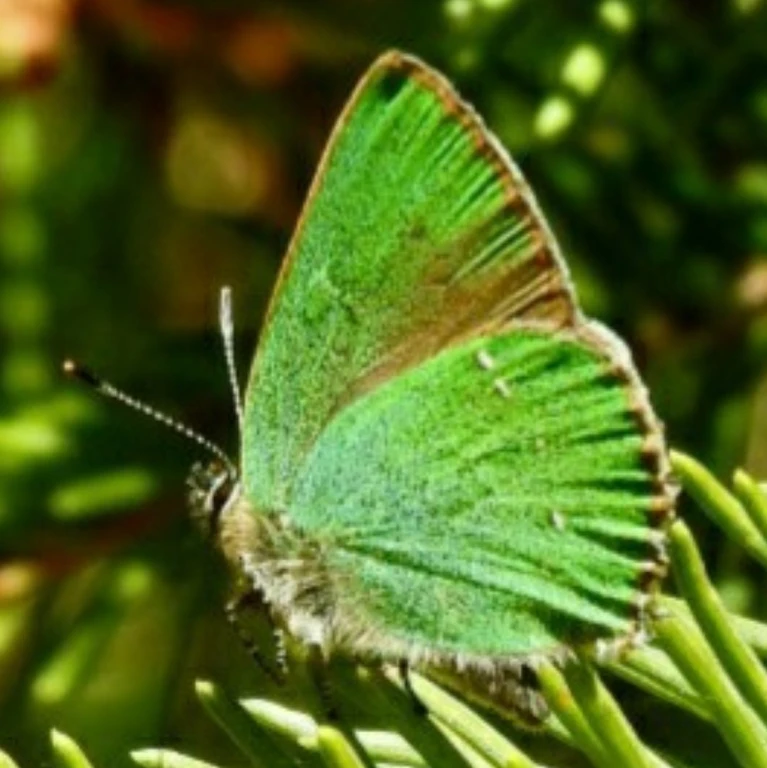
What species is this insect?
Callophrys rubi
